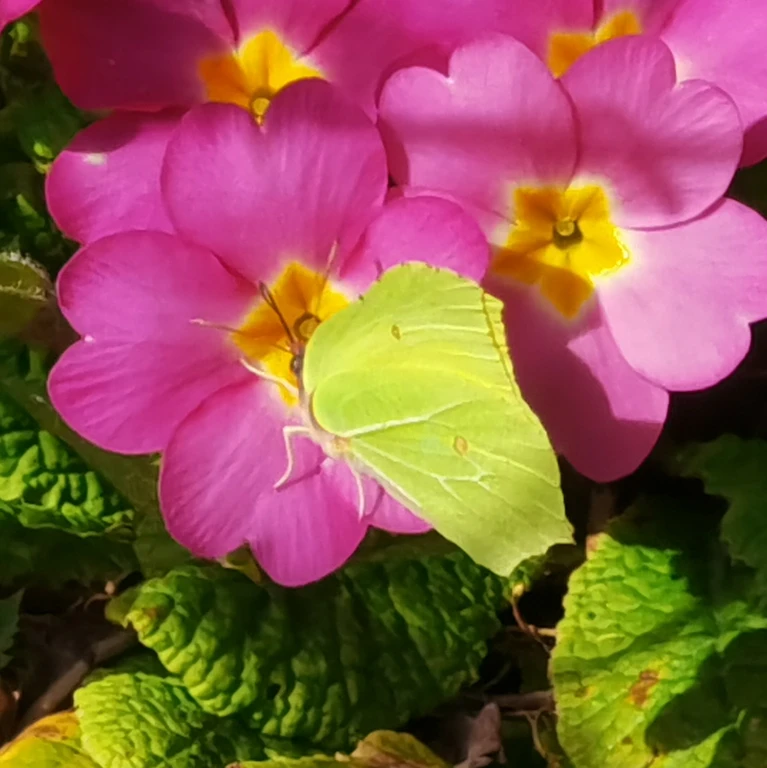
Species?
Gonepteryx rhamni
